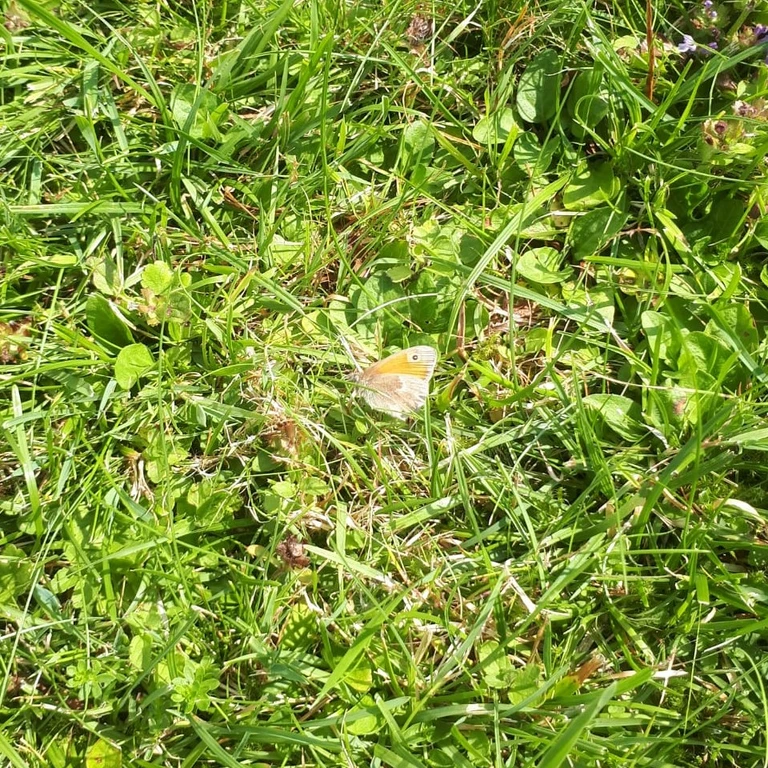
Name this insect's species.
Coenonympha pamphilus
